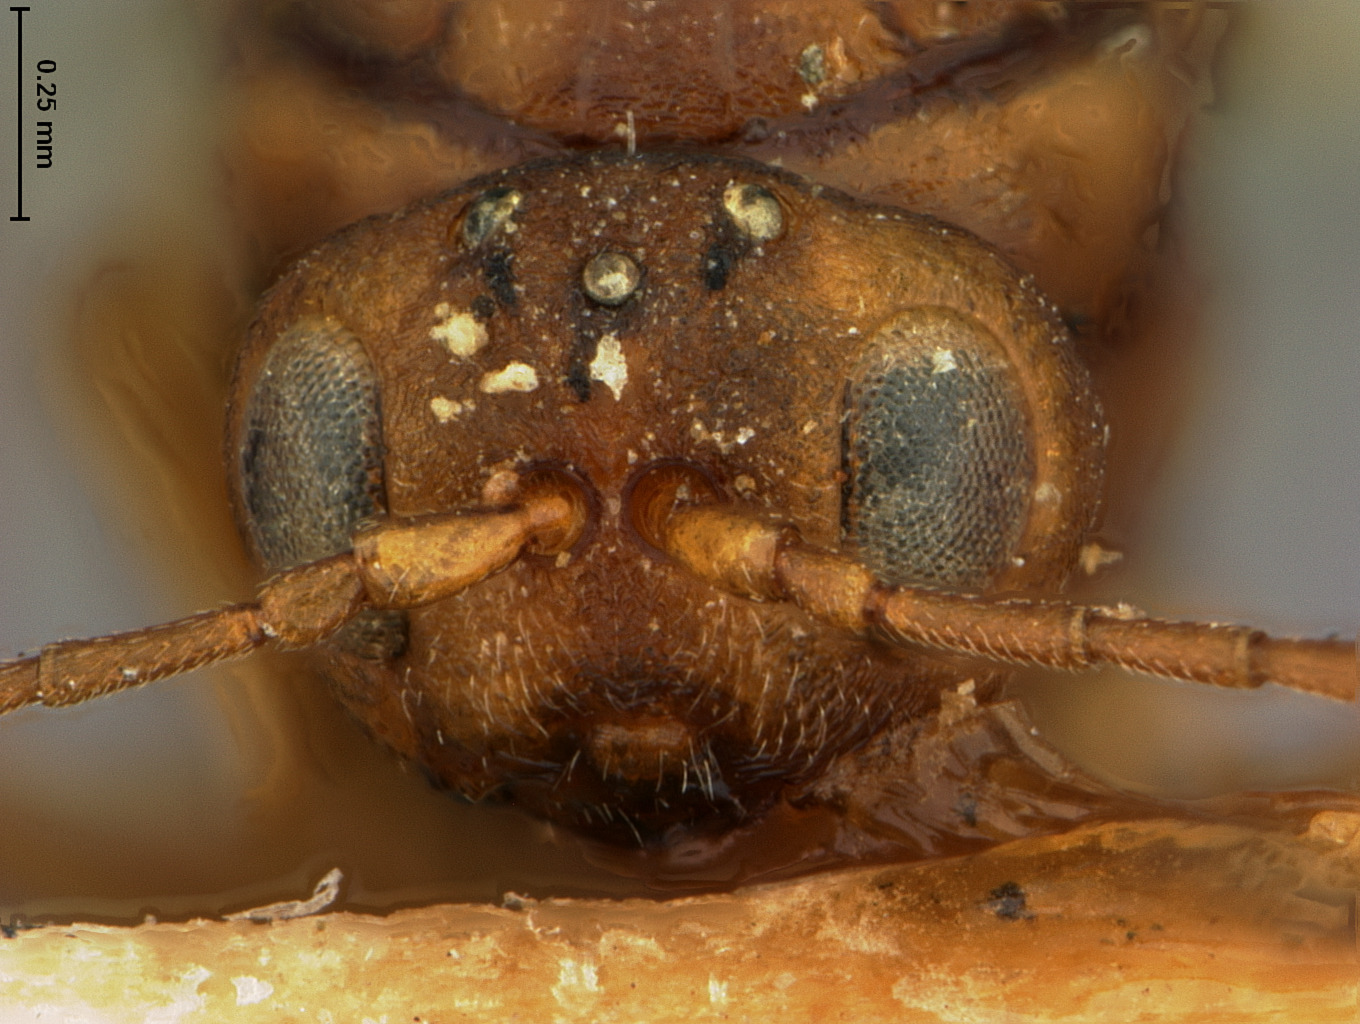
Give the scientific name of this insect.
Cynips quercus
